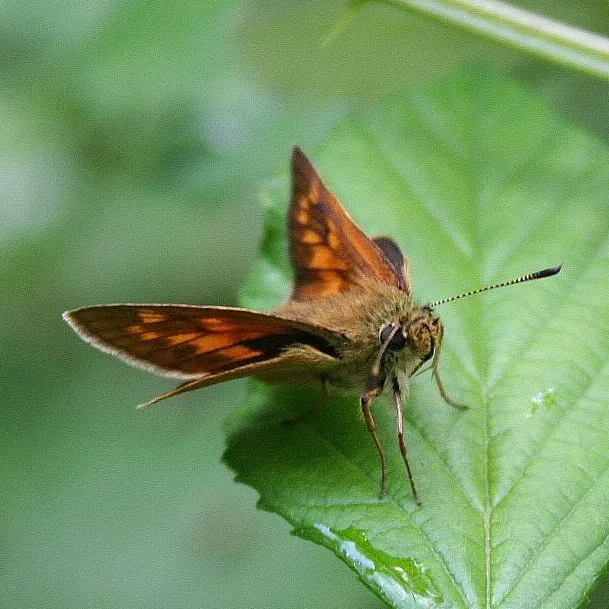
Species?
Ochlodes sylvanus (also Ochlodes venata)
